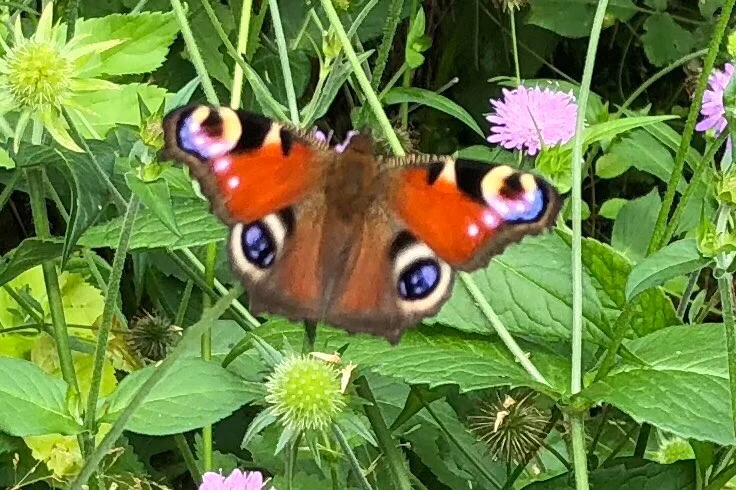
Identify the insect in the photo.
Aglais io
